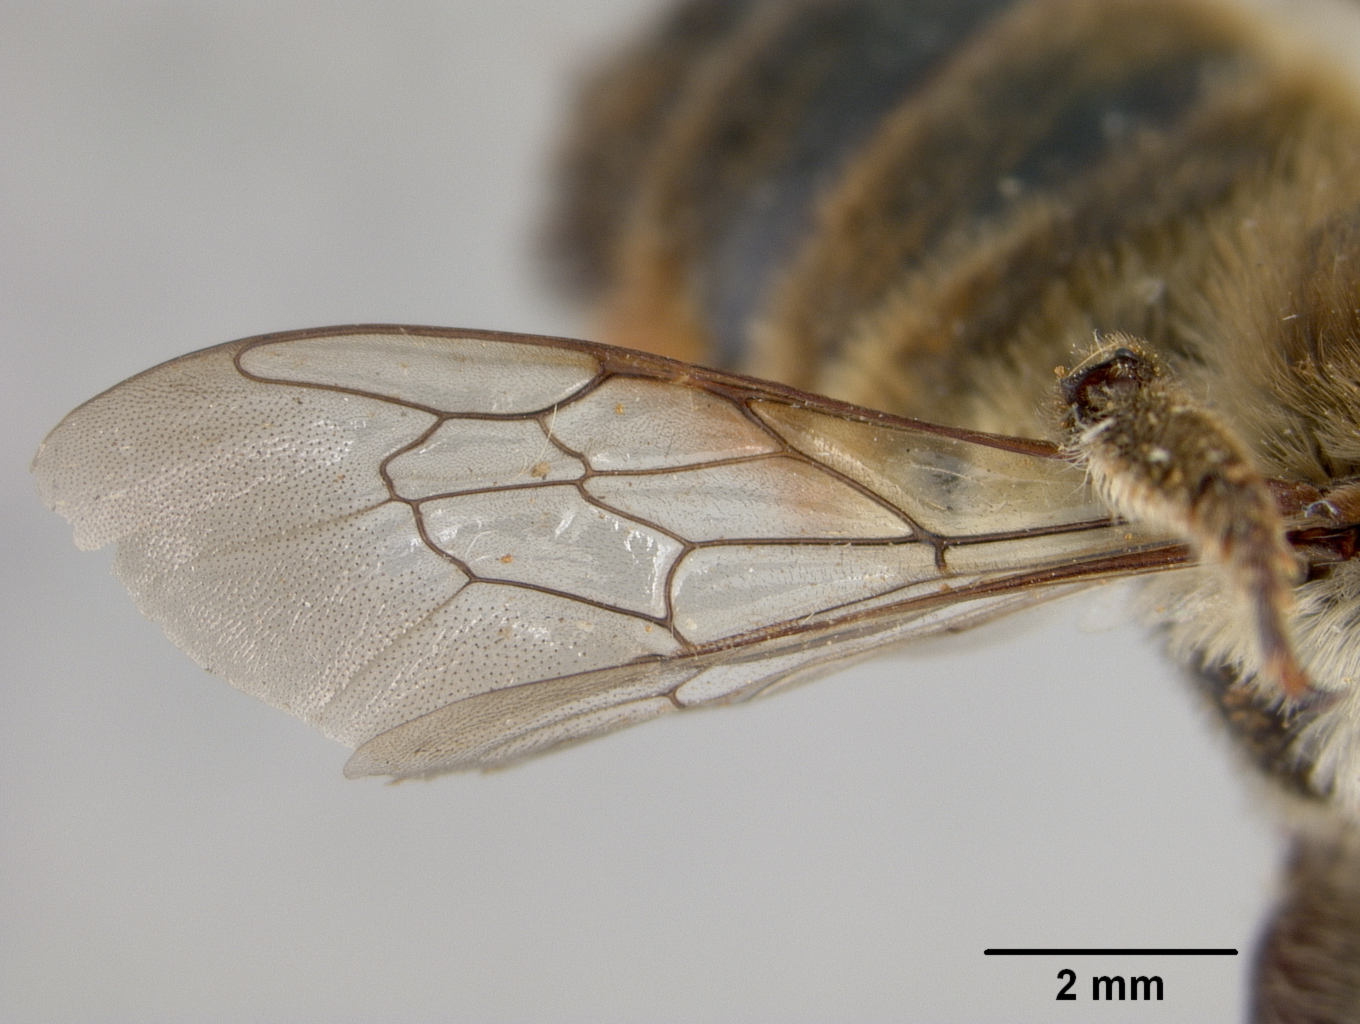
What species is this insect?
Megachile lagopoda
